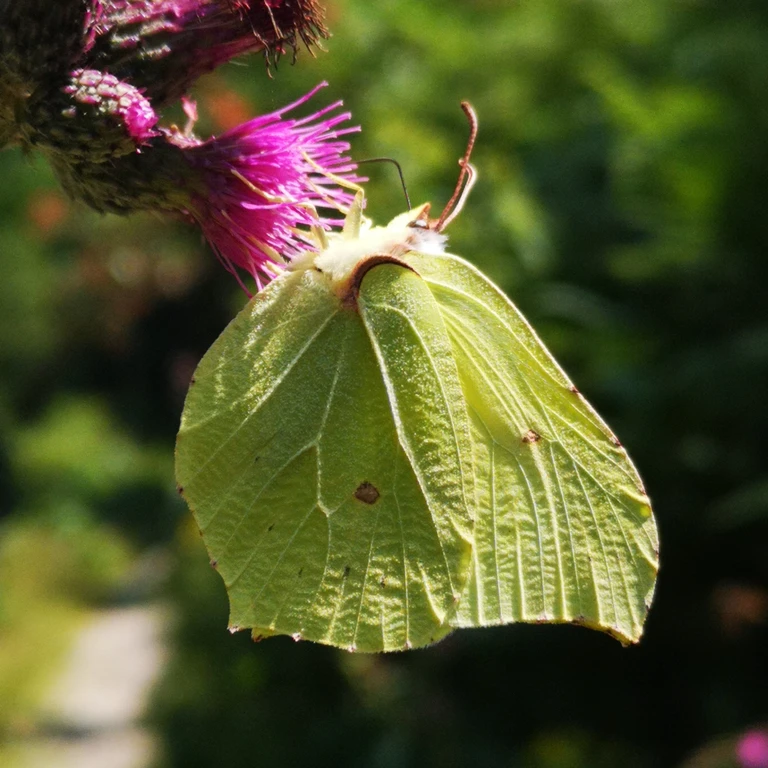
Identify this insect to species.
Gonepteryx rhamni
